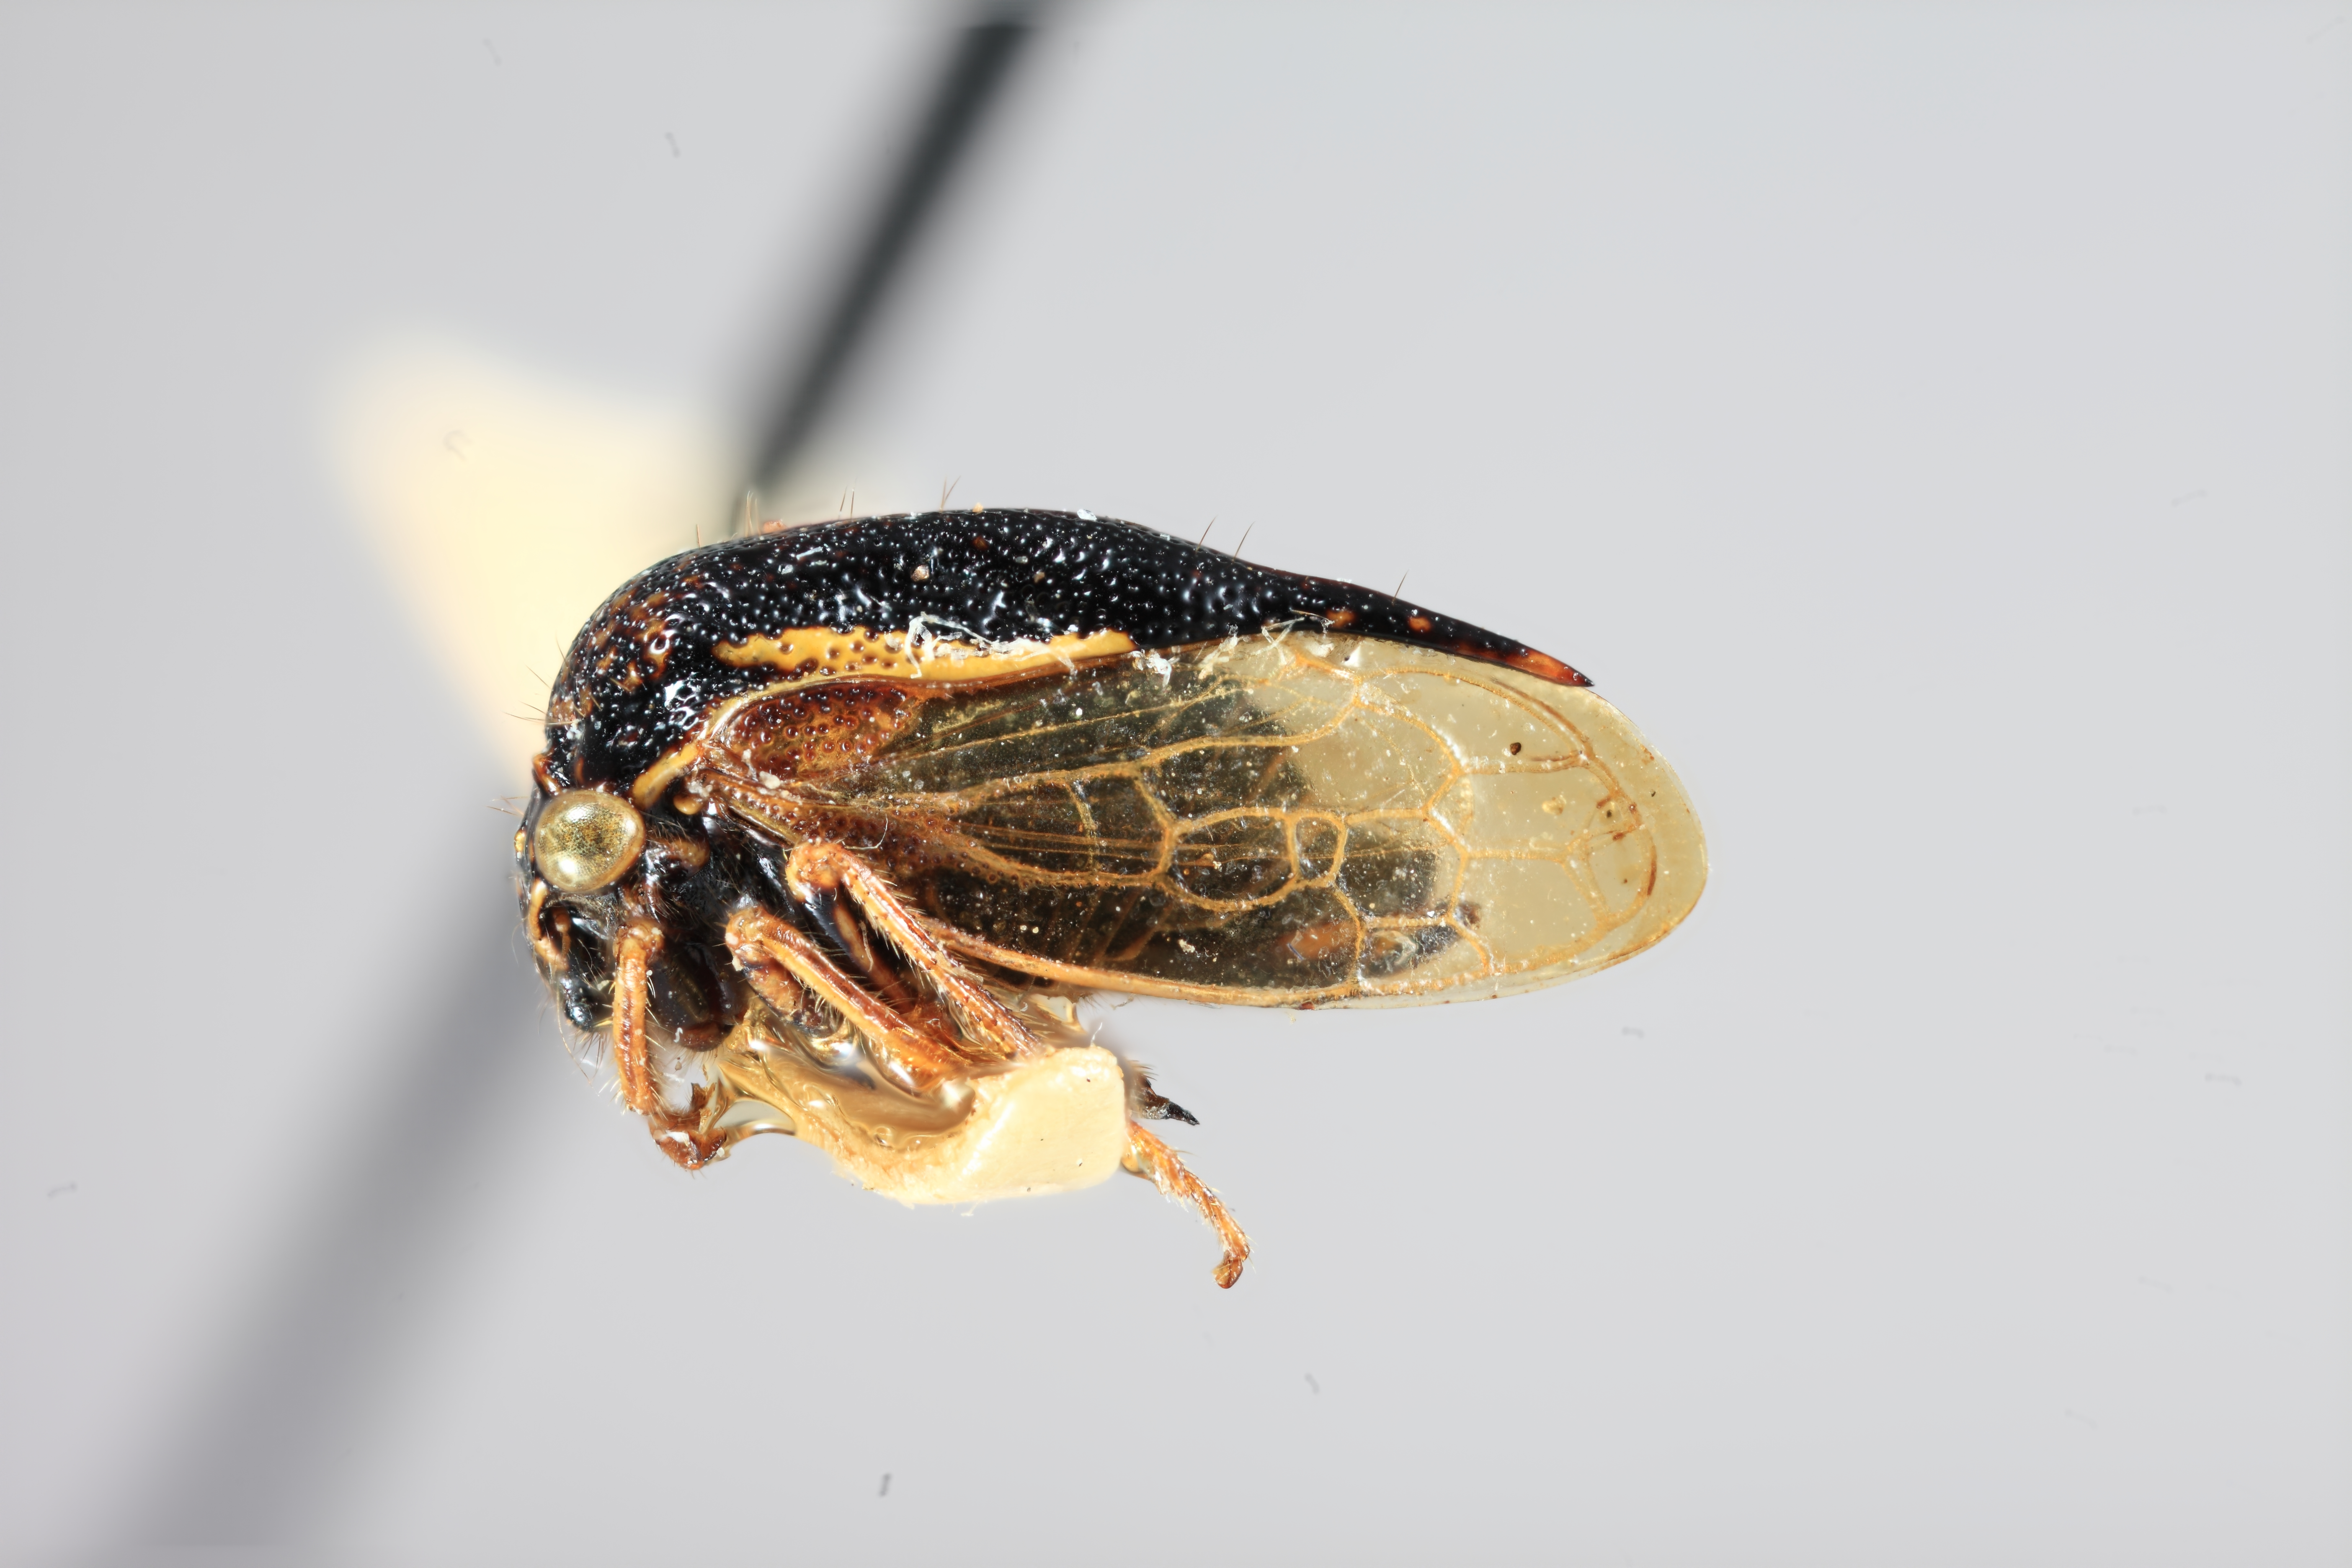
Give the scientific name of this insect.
Stictolobus marginatus
